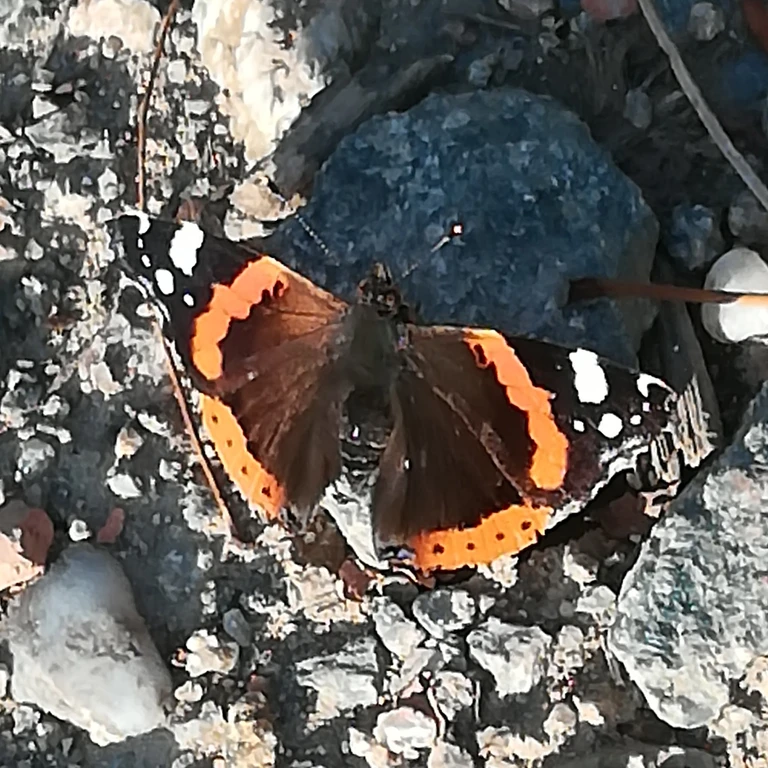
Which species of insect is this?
Vanessa atalanta
